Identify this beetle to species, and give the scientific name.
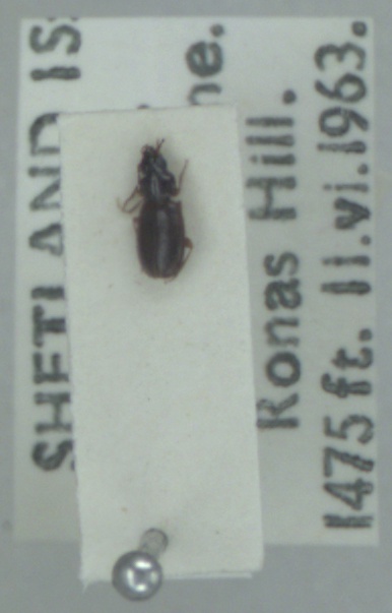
Trechus obtusus
